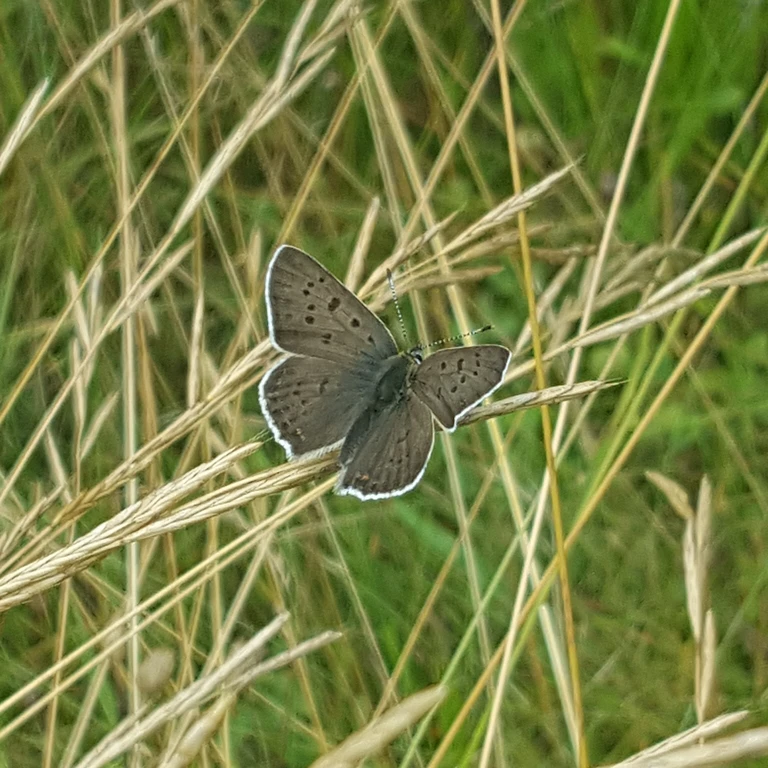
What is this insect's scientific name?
Lycaena tityrus (also Loweia tityrus)
